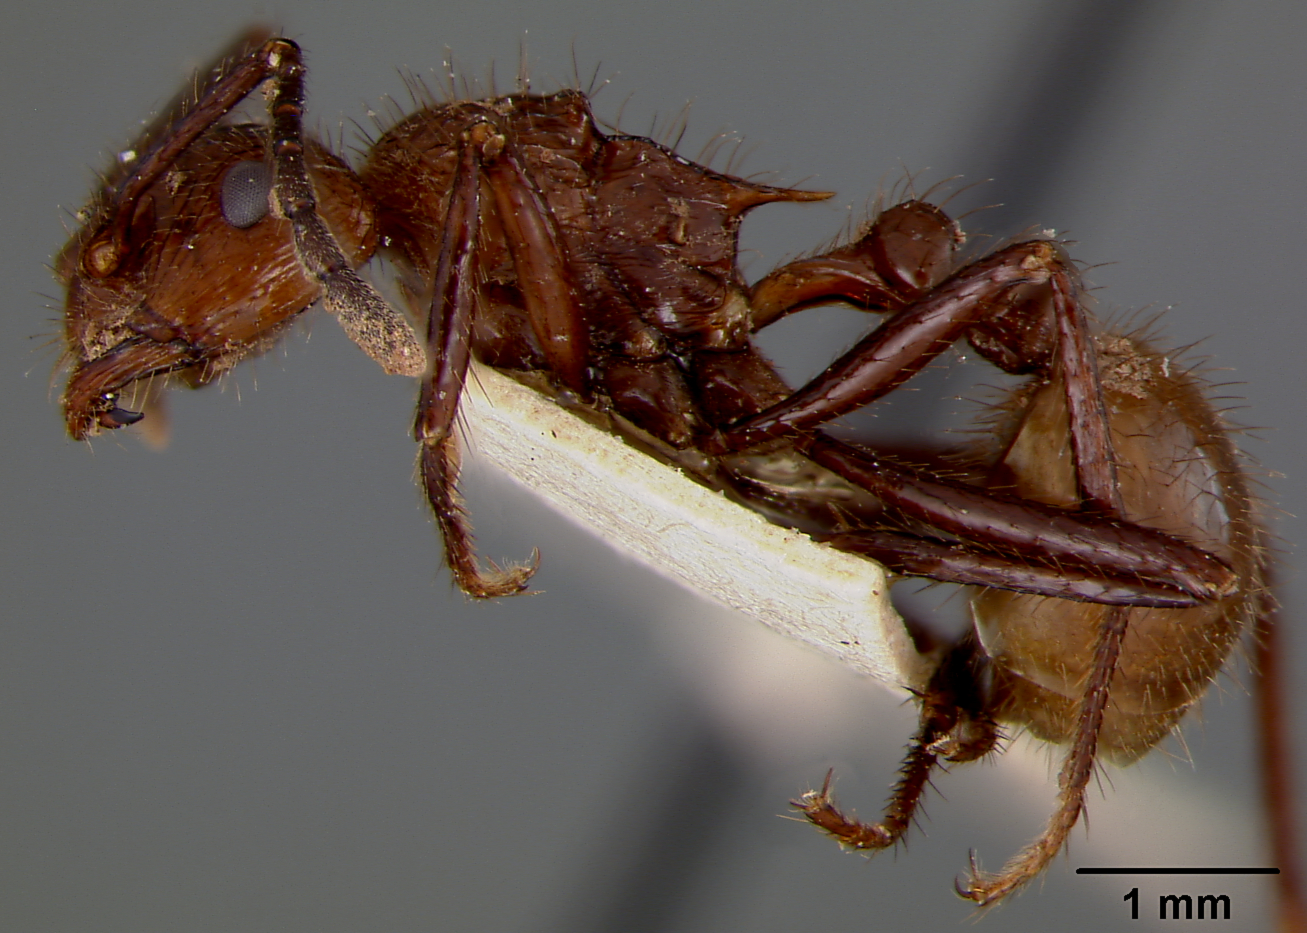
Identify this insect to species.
Myrmicaria salambo
